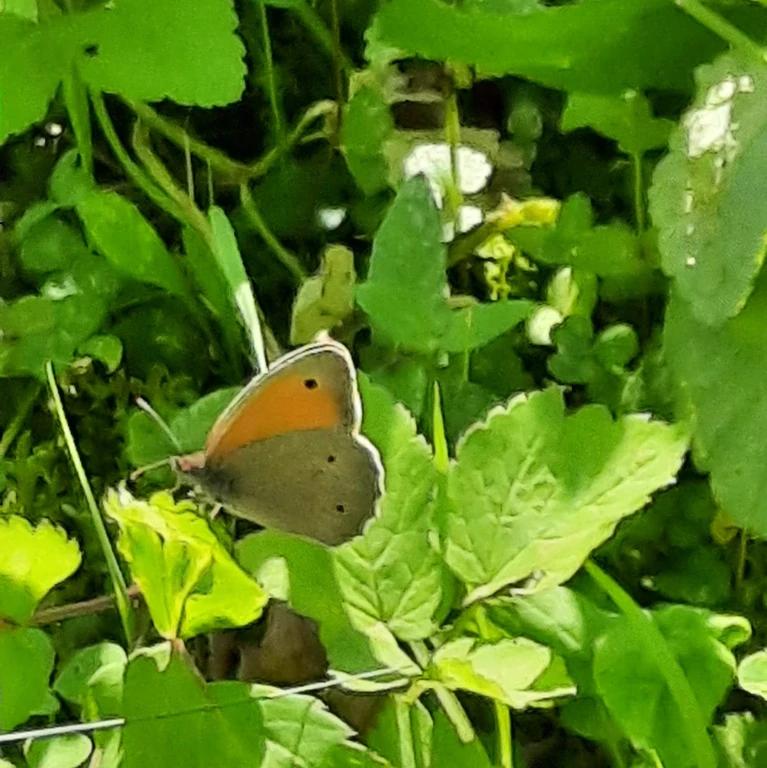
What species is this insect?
Maniola jurtina
